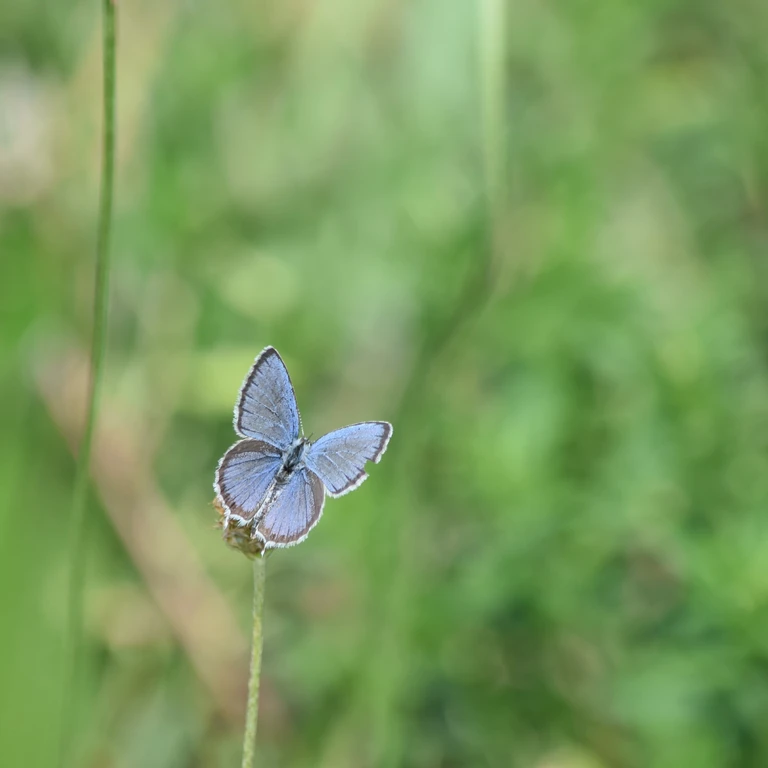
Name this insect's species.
Cupido argiades (also Elkalyce argiades)
